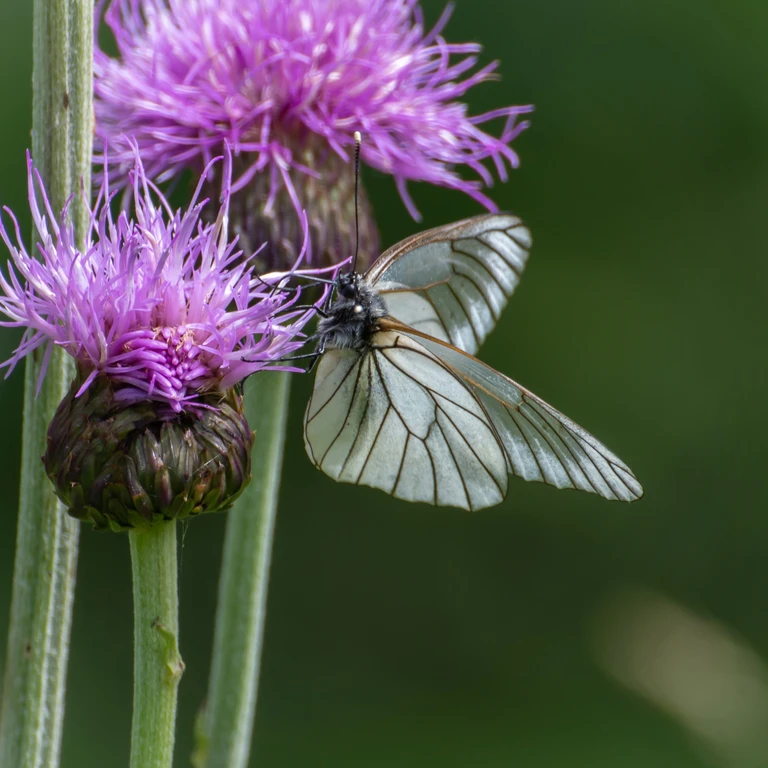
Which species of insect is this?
Aporia crataegi
